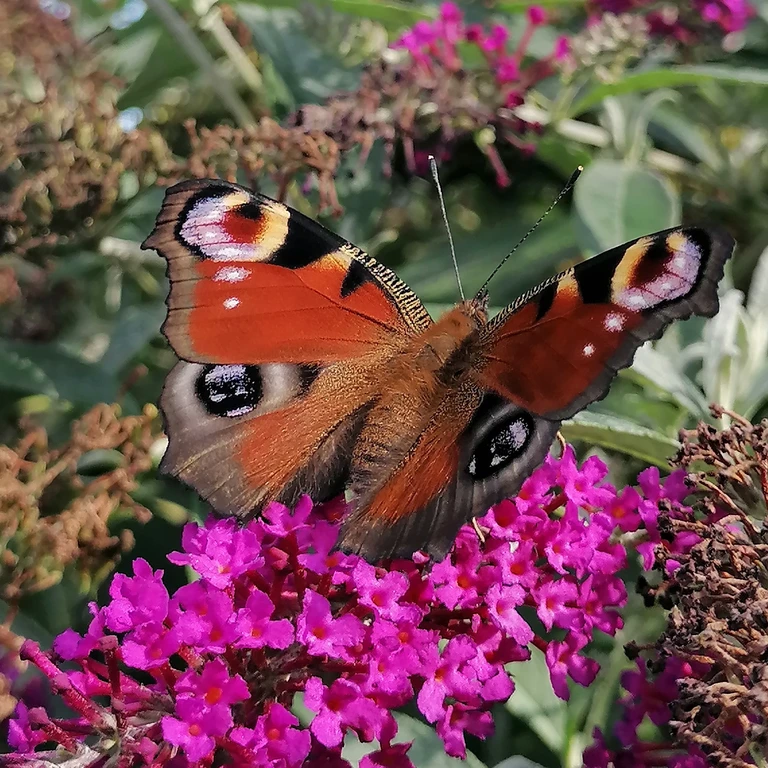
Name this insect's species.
Aglais io
